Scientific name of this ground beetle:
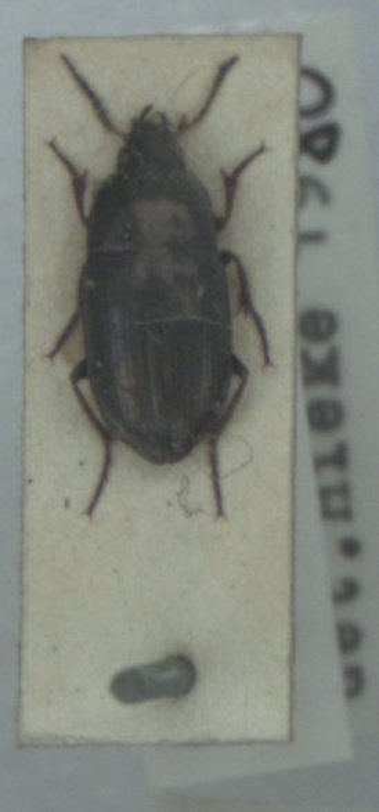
Amara aenea
